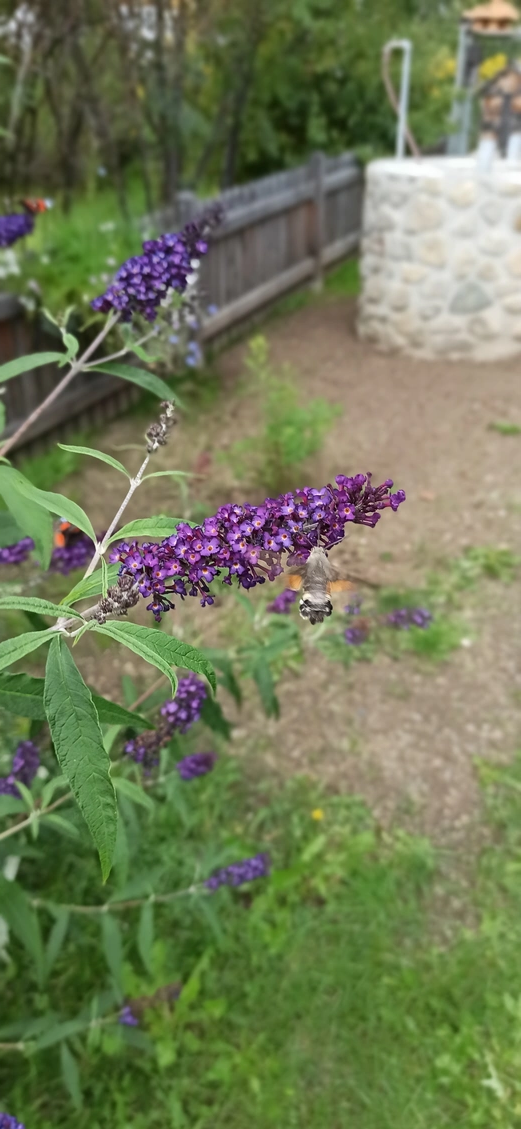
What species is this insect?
Macroglossum stellatarum
